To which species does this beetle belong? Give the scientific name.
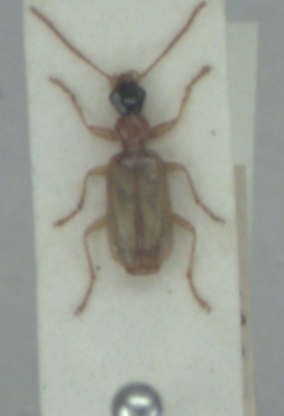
Demetrias atricapillus
